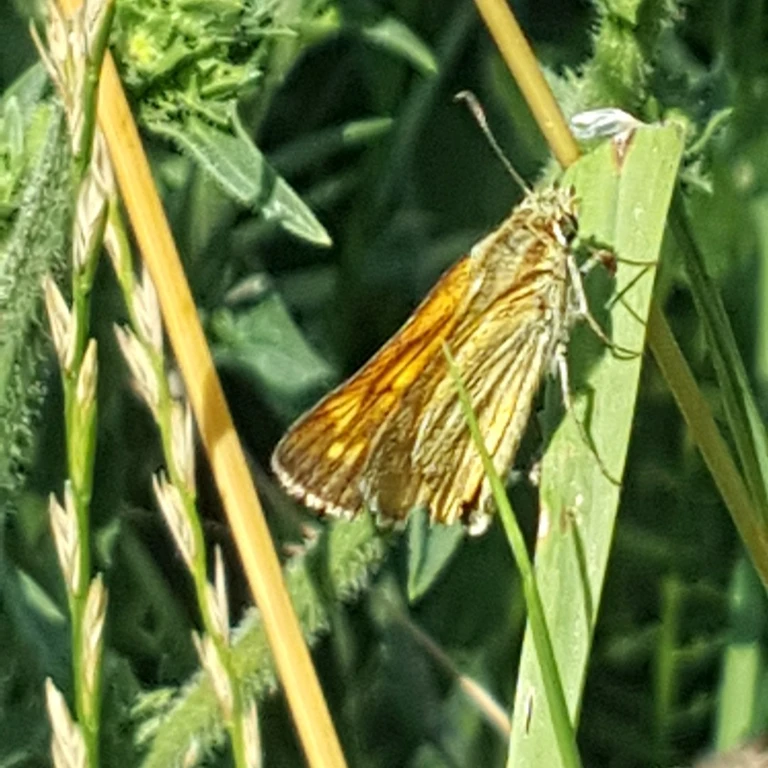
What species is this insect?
Ochlodes sylvanus (also Ochlodes venata)
